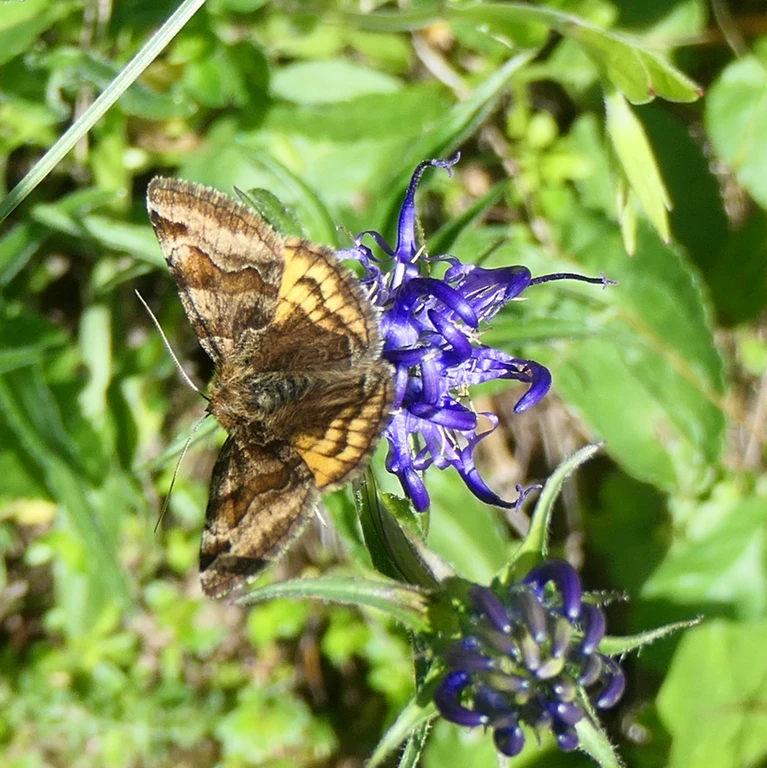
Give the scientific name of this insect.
Euclidia glyphica
